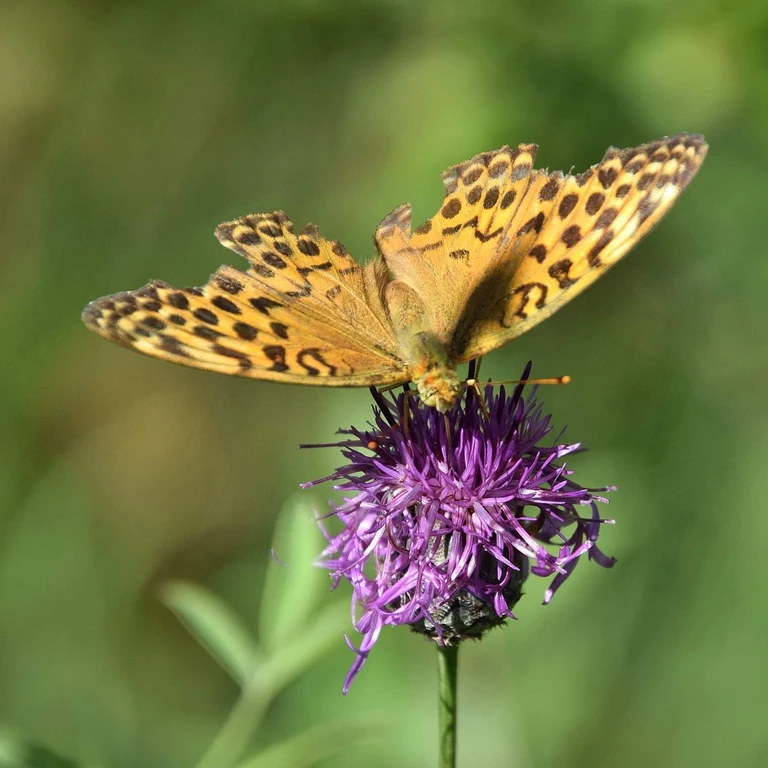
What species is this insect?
Argynnis paphia
